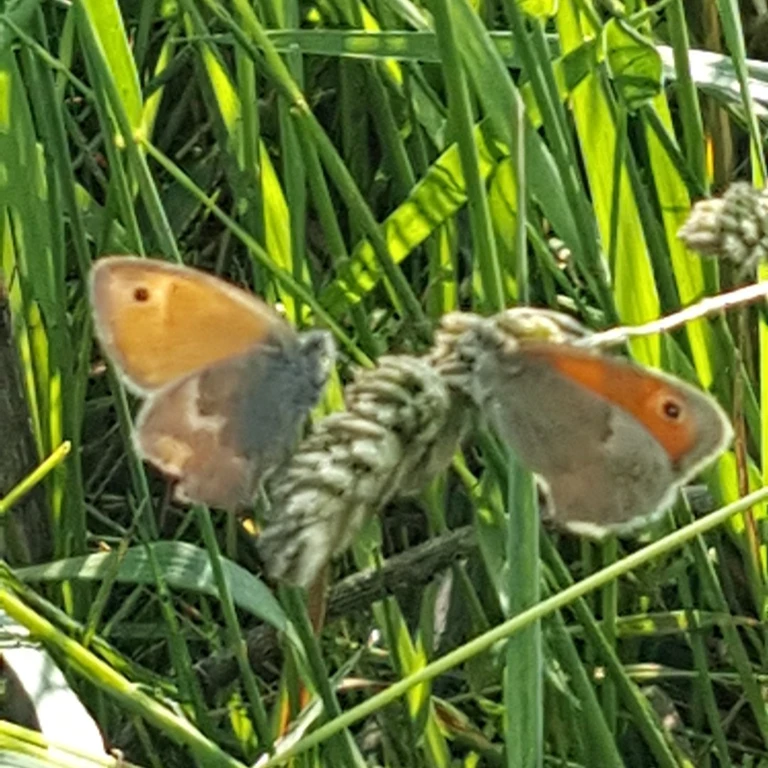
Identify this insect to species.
Coenonympha pamphilus
